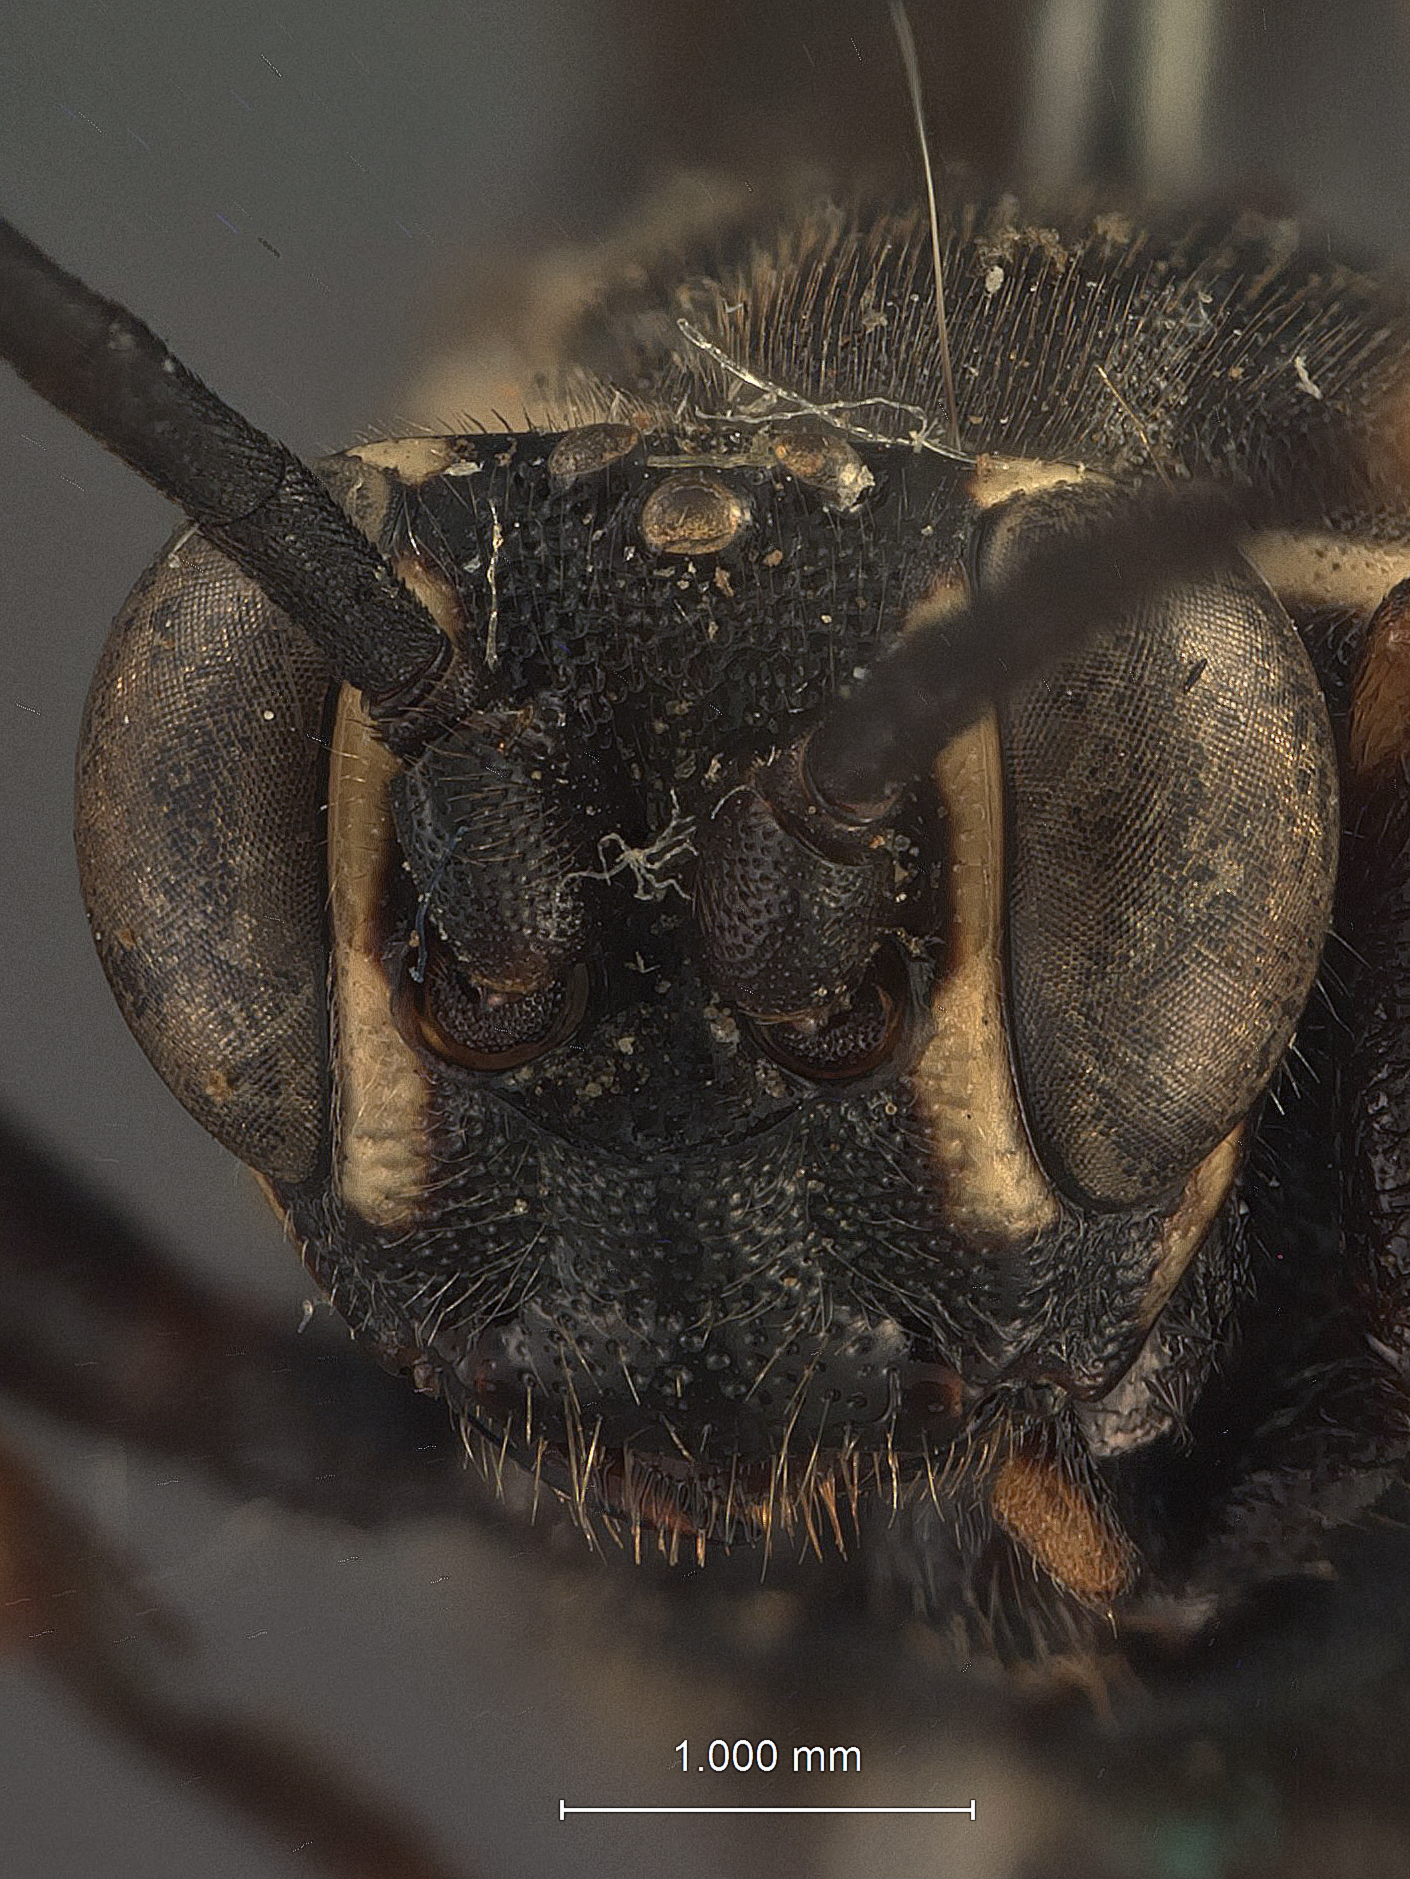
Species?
Coelichneumon terebratus
